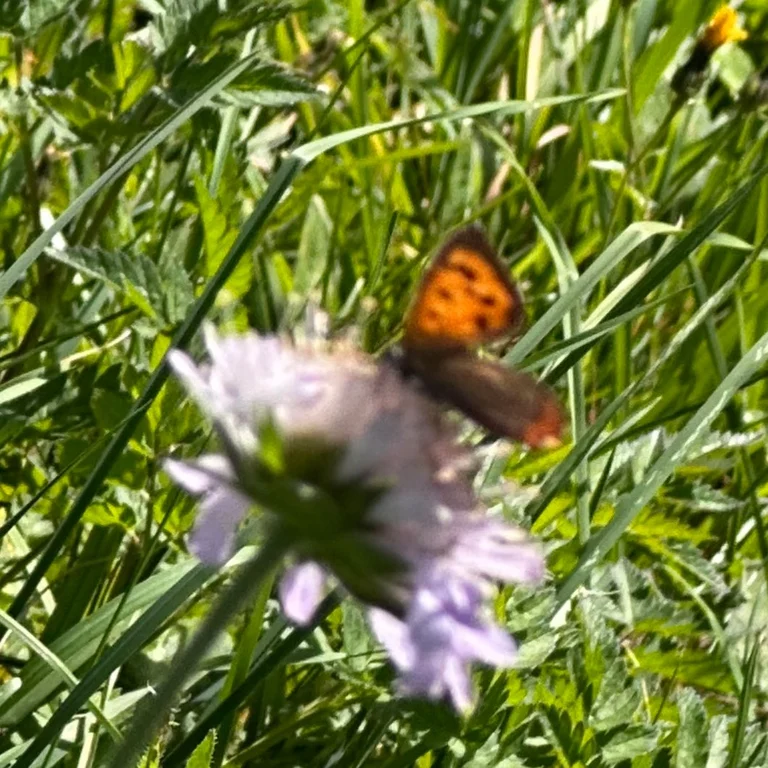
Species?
Lycaena phlaeas
